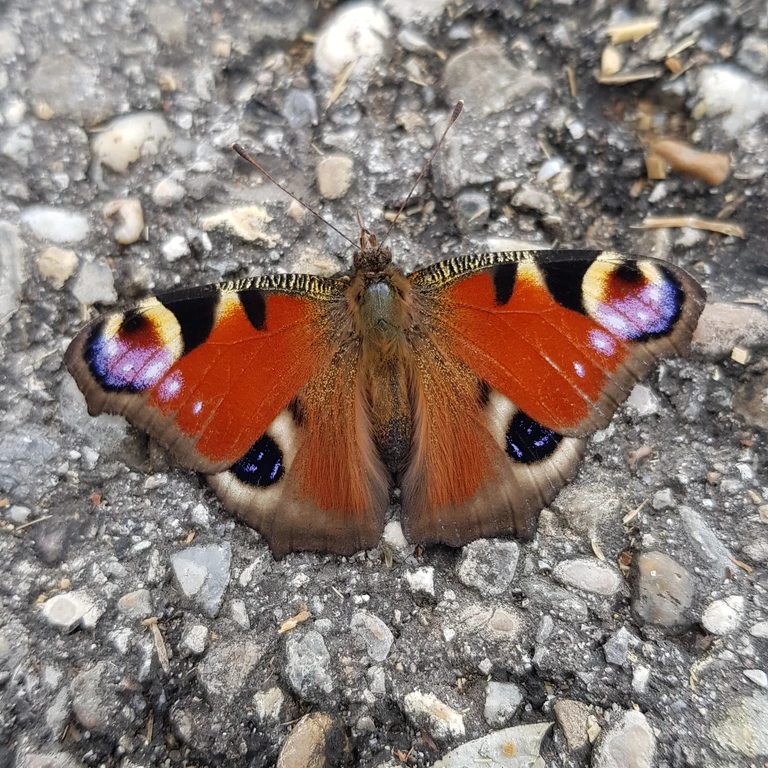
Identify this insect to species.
Aglais io
